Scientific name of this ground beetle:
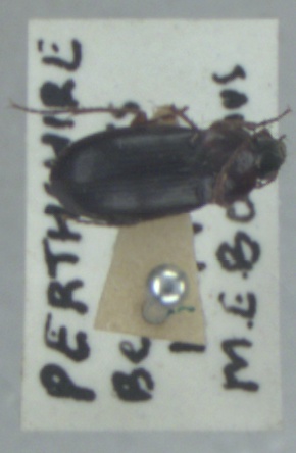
Calathus melanocephalus
